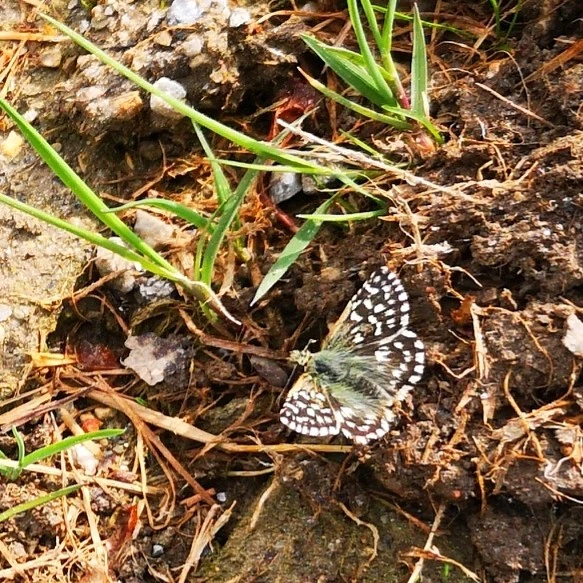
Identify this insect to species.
Pyrgus malvae
